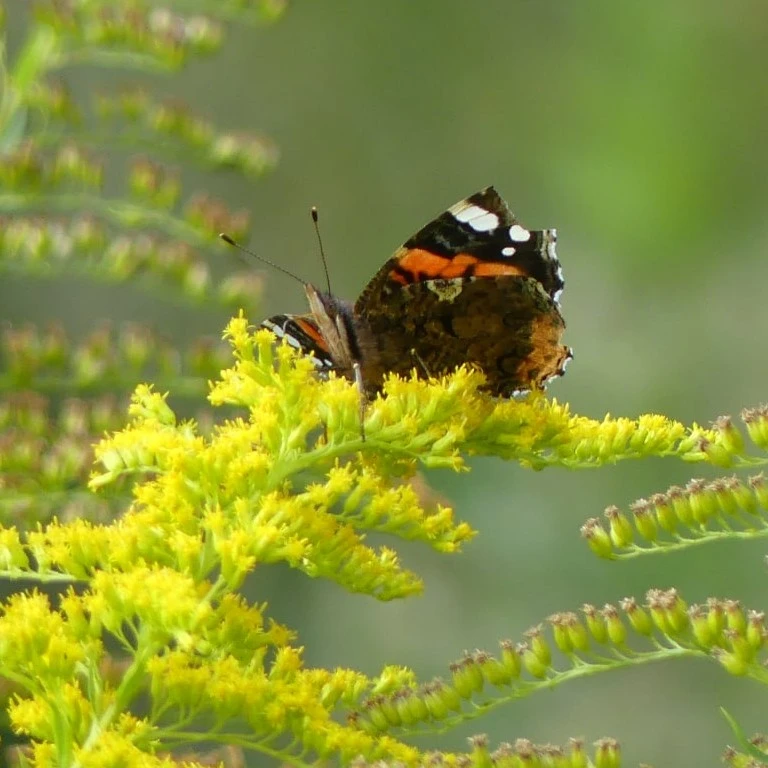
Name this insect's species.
Vanessa atalanta
